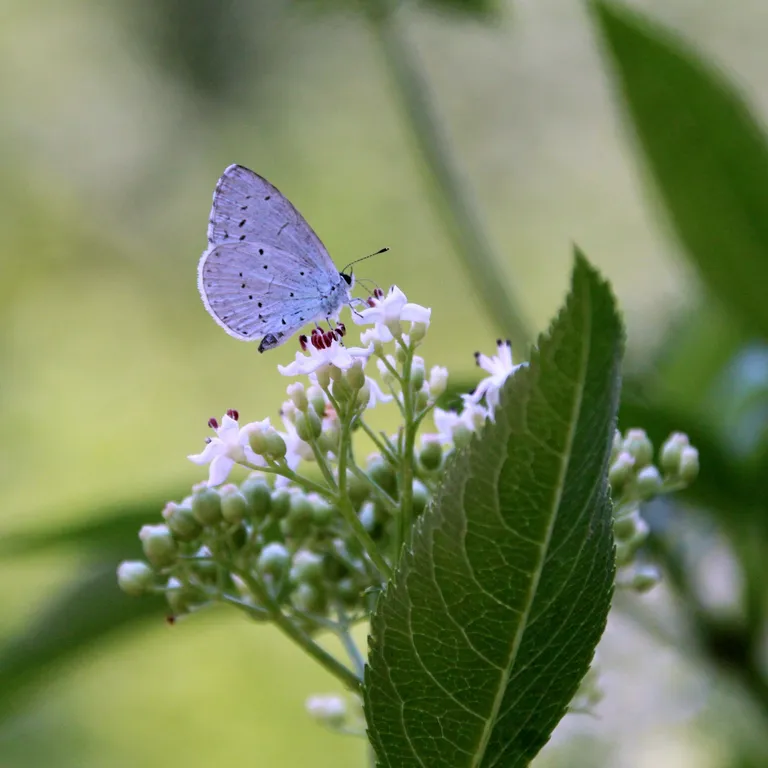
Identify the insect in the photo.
Celastrina argiolus
